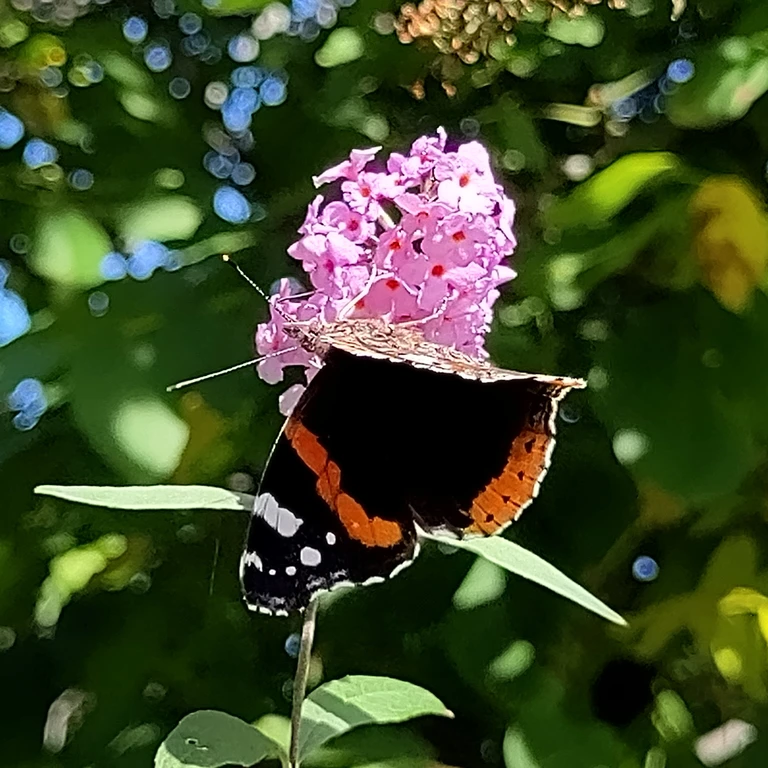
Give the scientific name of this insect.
Vanessa atalanta
